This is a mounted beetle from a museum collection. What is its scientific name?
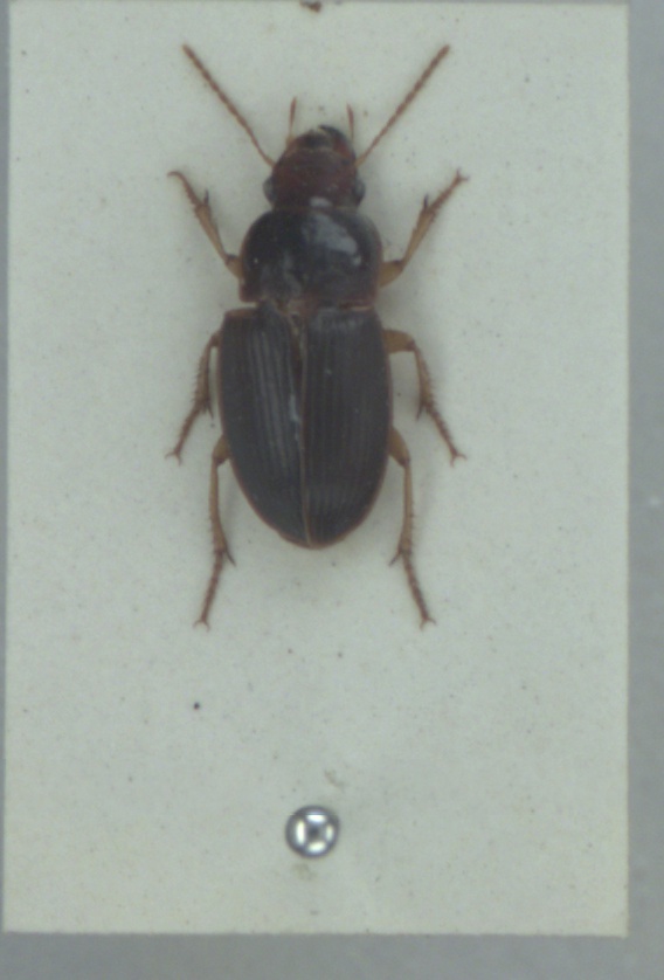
Harpalus latus
